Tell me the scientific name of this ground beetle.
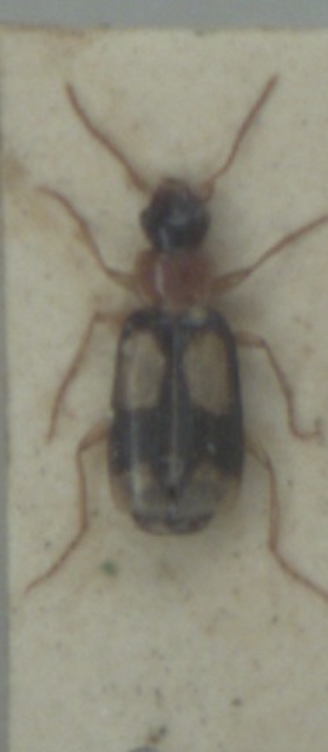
Dromius quadrimaculatus
